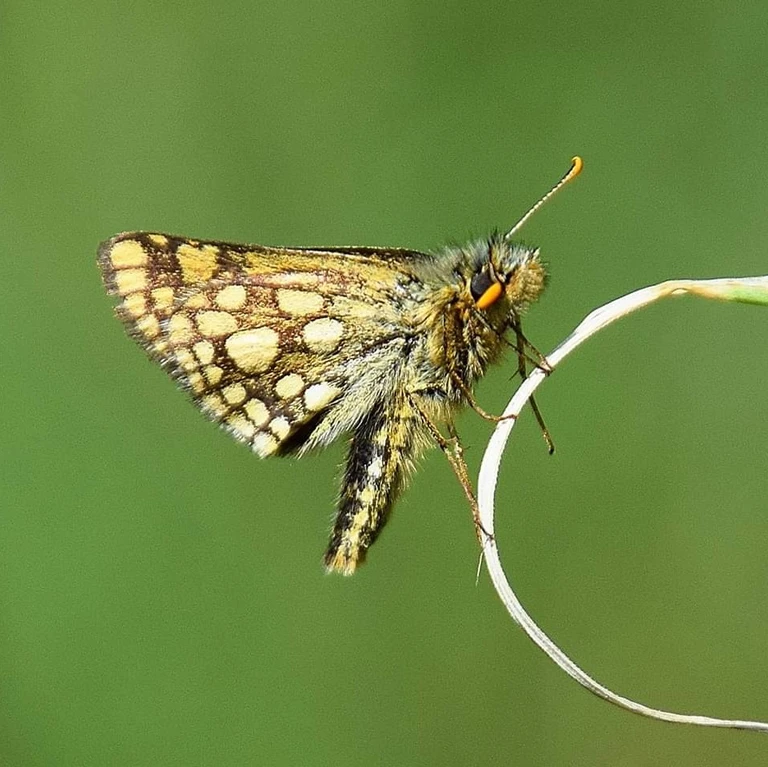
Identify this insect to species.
Carterocephalus palaemon
